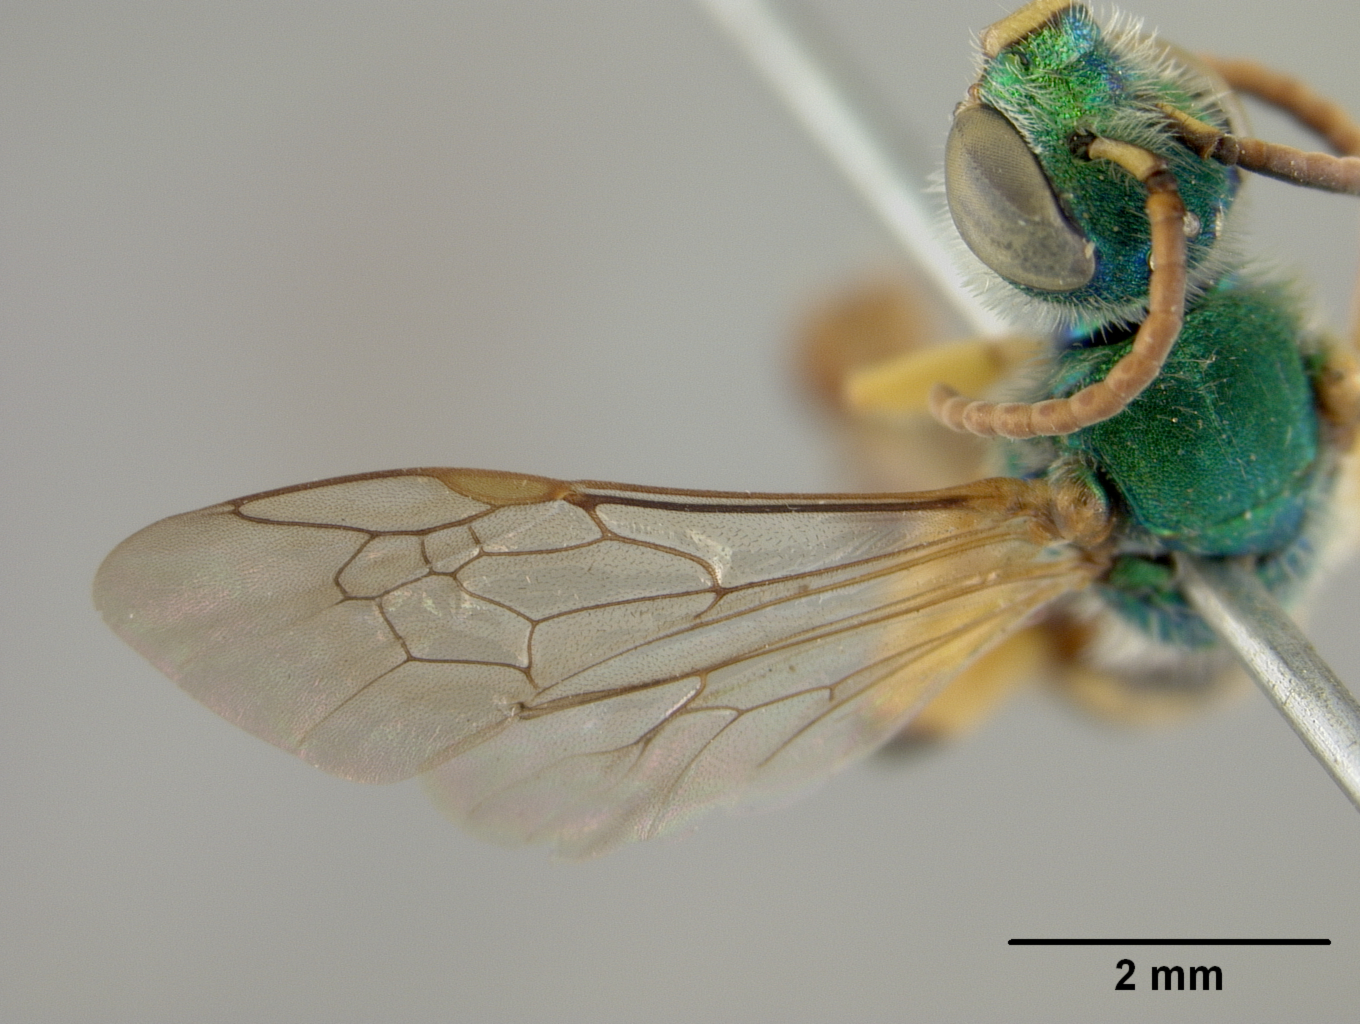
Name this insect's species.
Agapostemon sulcatulus
